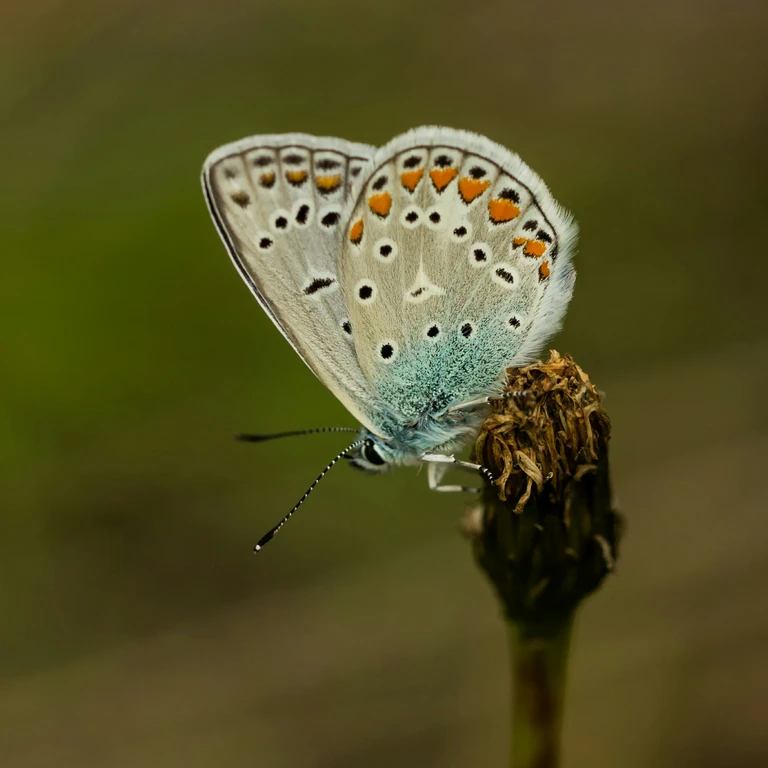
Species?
Polyommatus icarus
